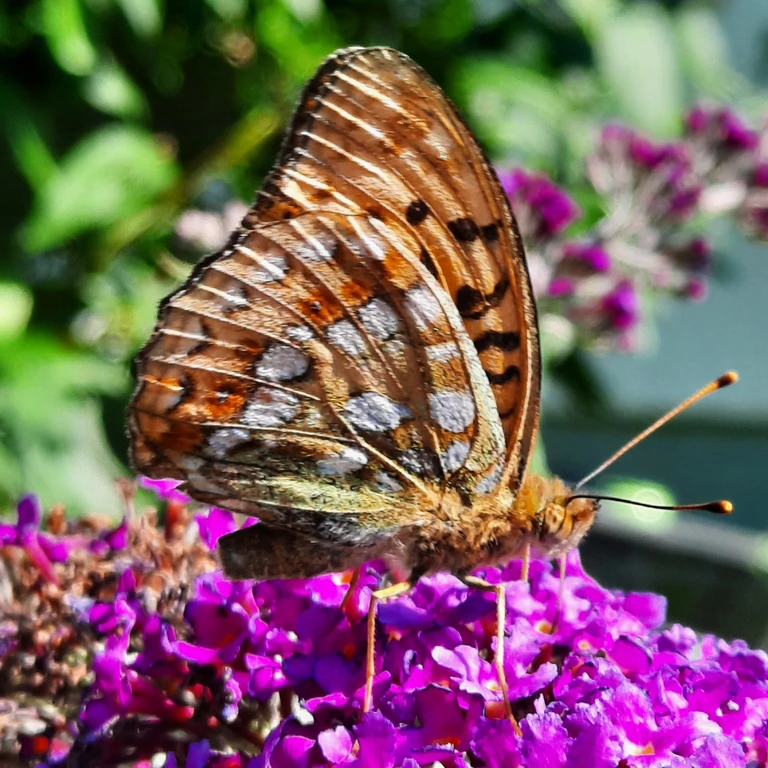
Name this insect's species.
Fabriciana adippe
